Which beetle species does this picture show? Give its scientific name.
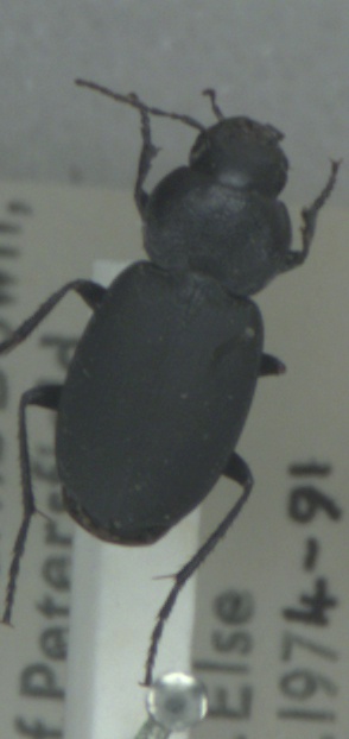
Licinus depressus
